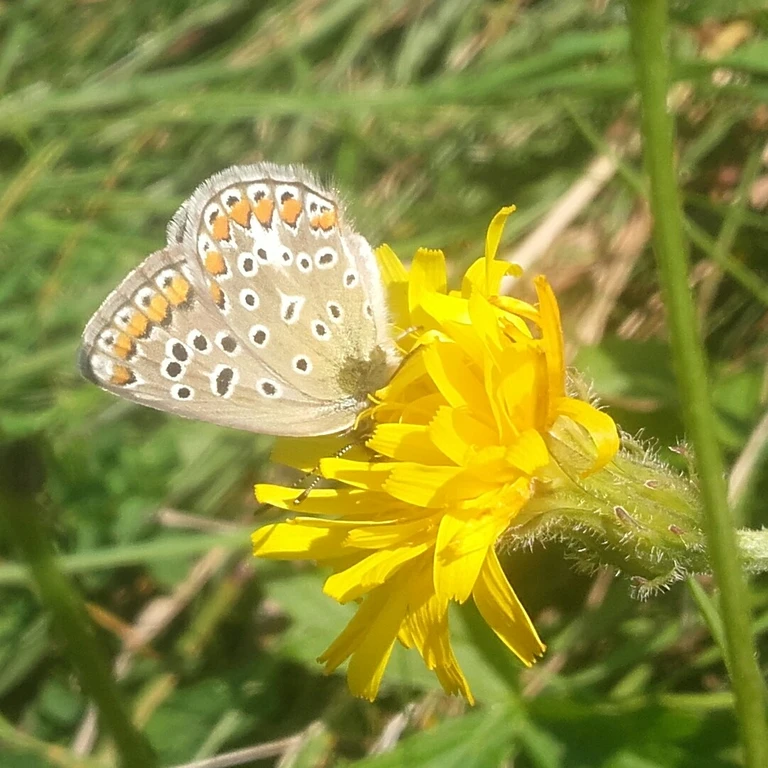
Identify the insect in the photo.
Polyommatus icarus
